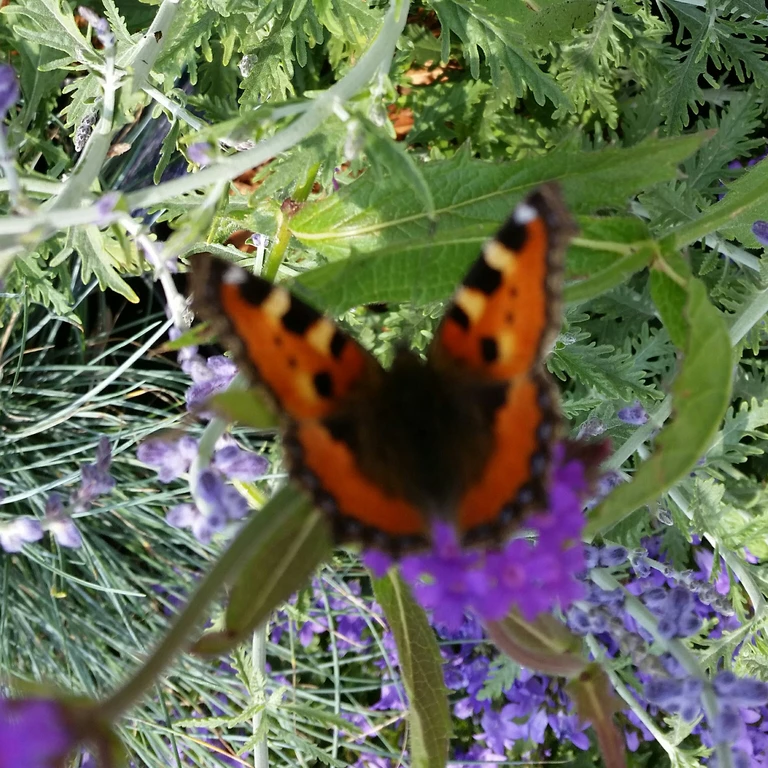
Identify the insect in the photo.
Aglais urticae
